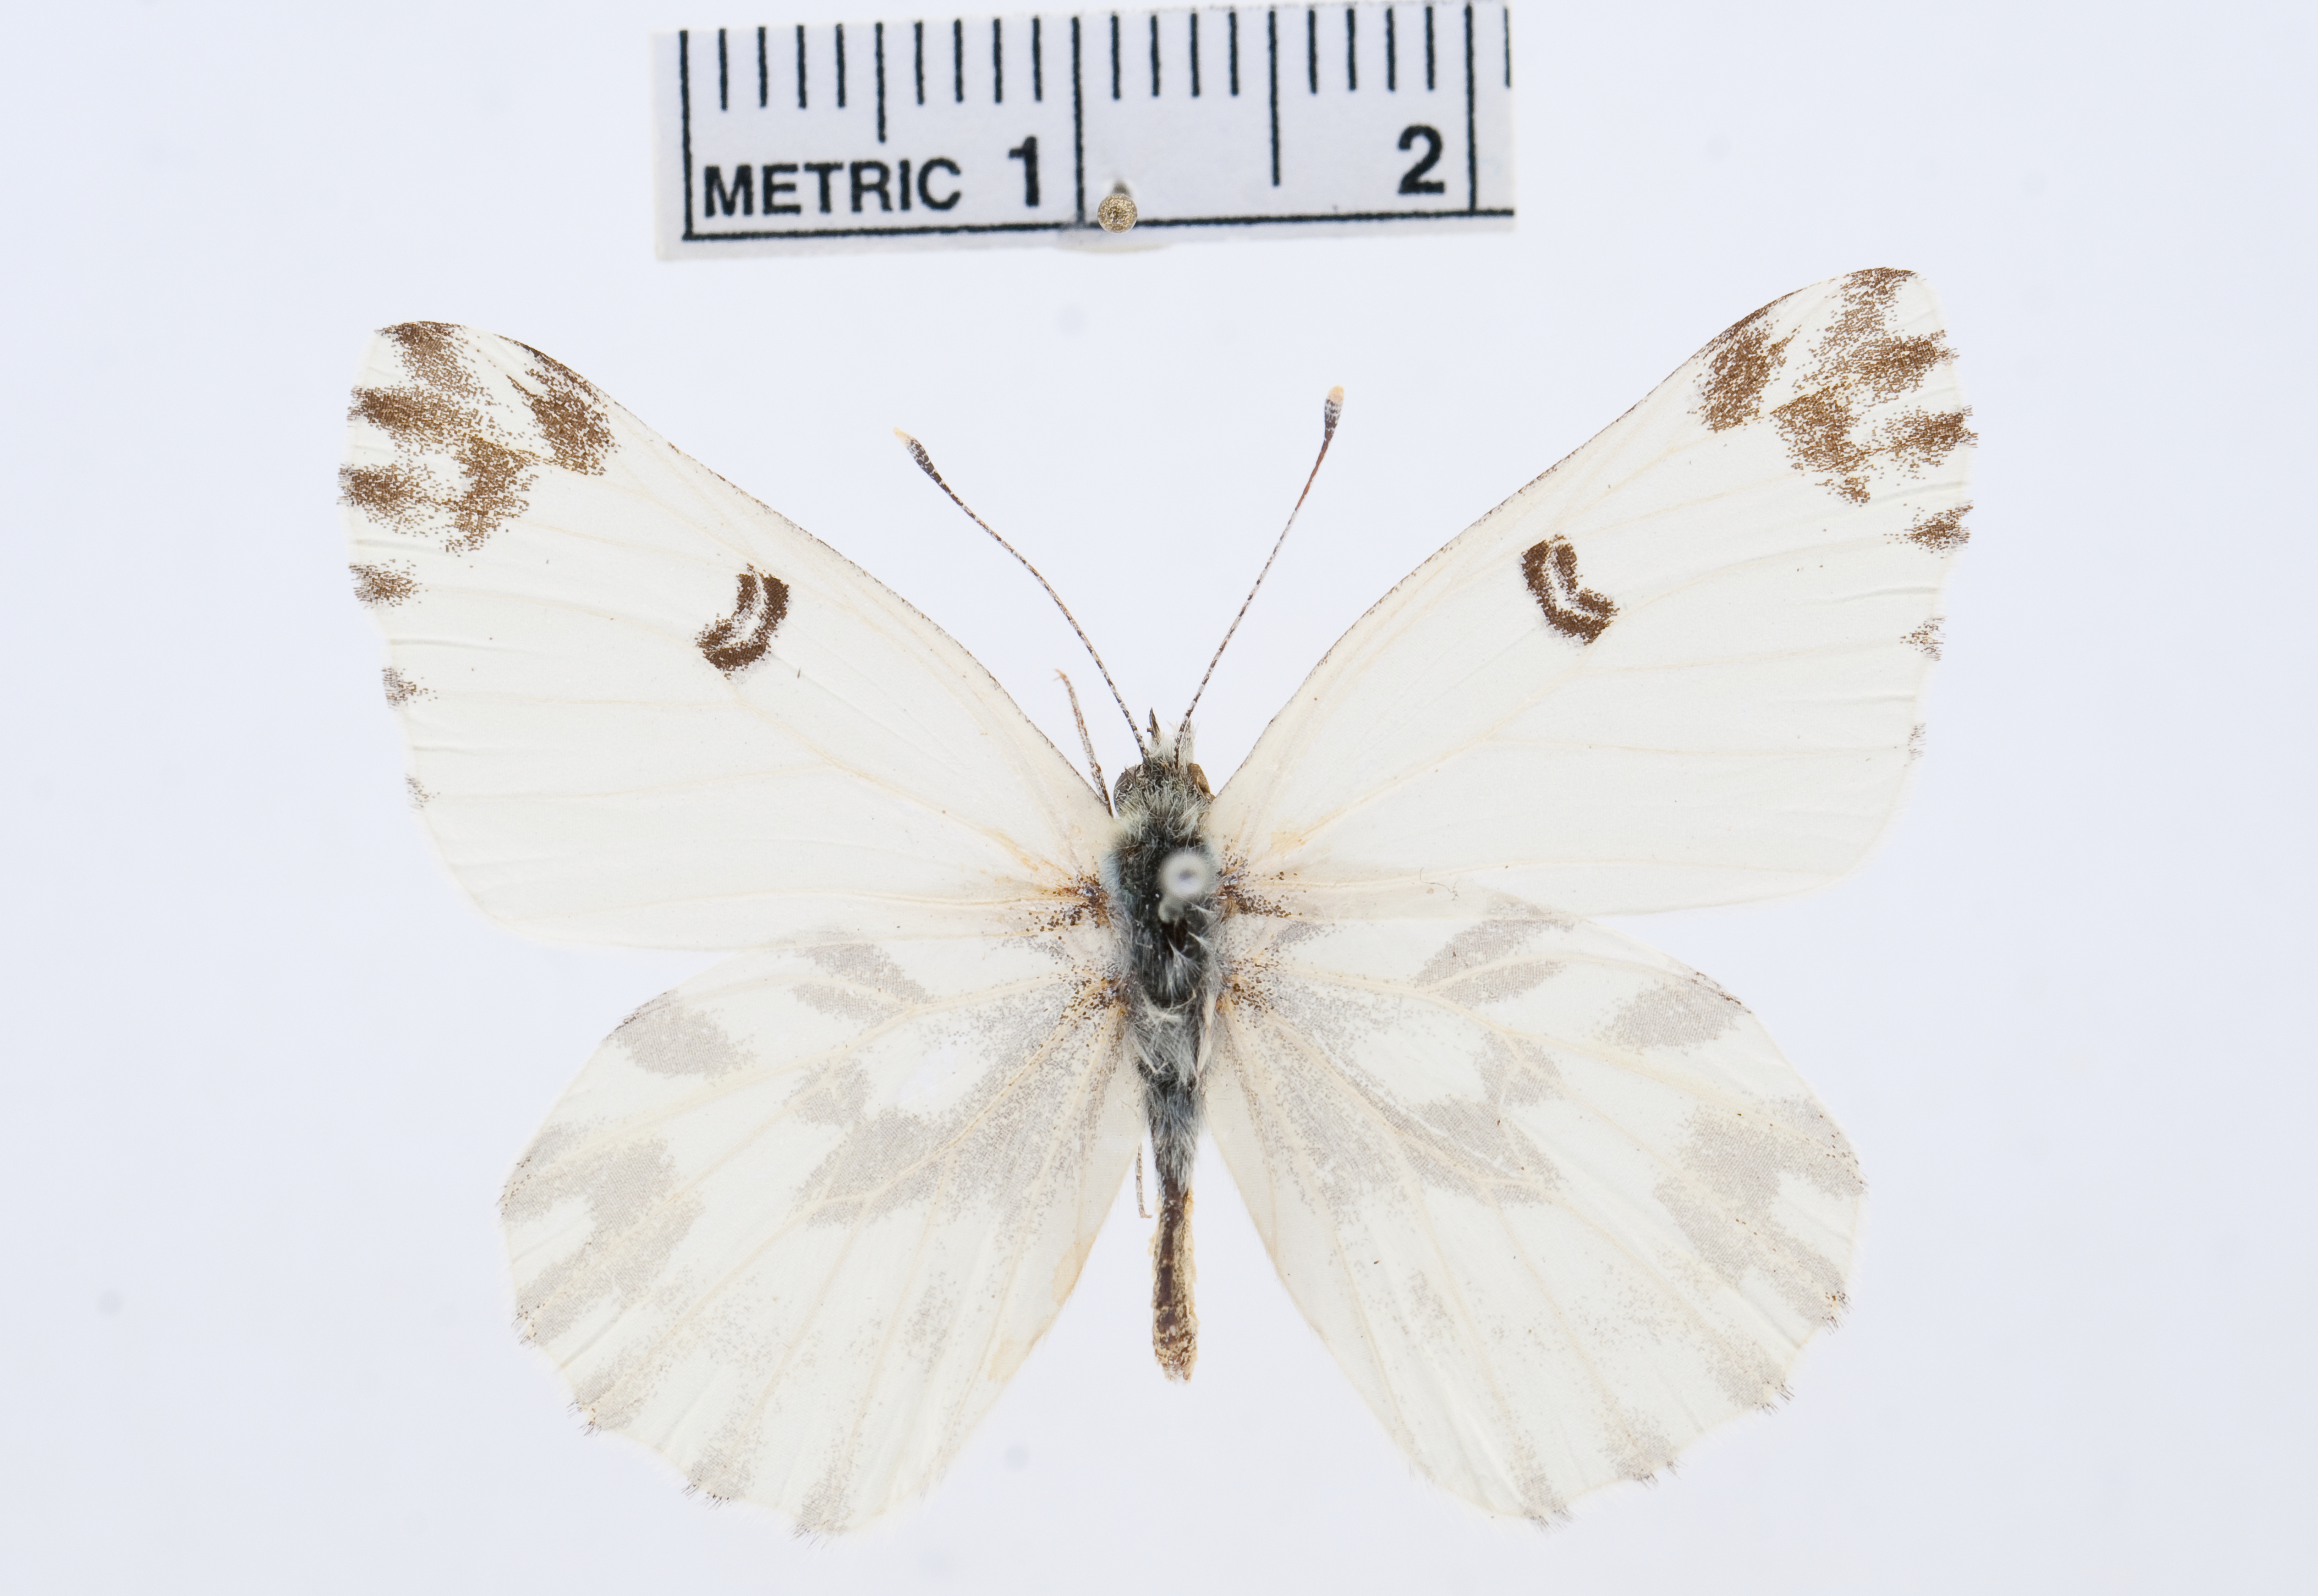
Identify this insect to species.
Pontia chloridice
